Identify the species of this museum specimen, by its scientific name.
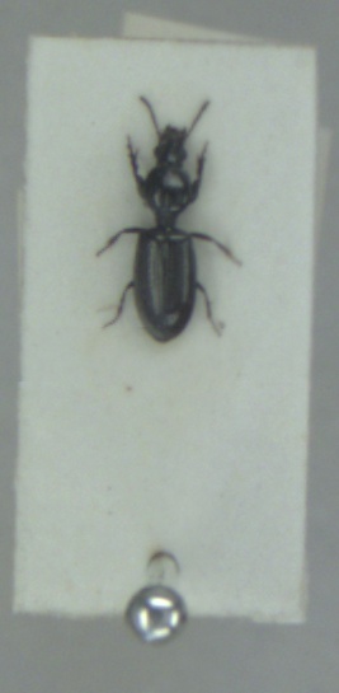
Dyschirius salinus
